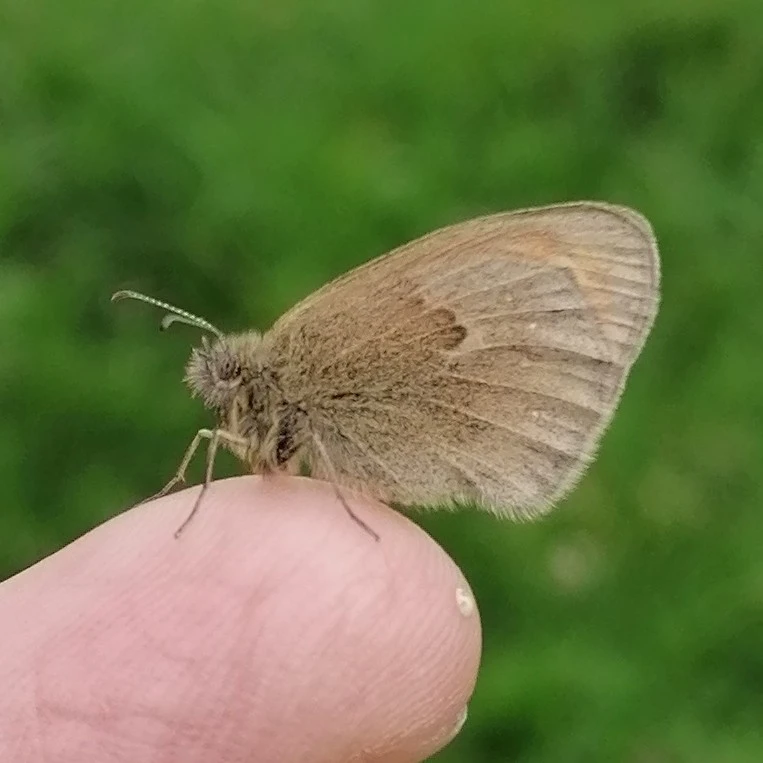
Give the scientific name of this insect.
Coenonympha pamphilus
